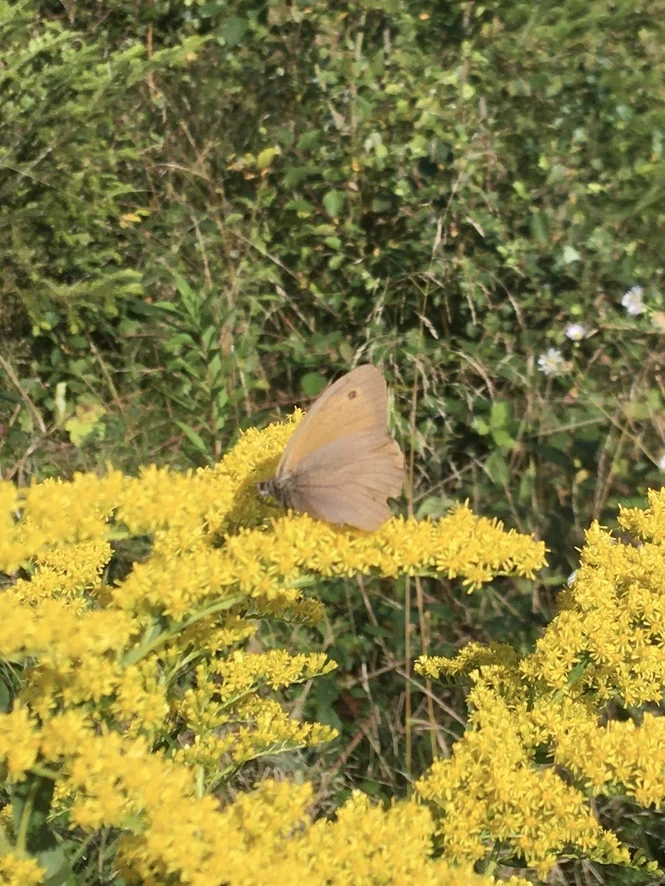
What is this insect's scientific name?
Maniola jurtina
